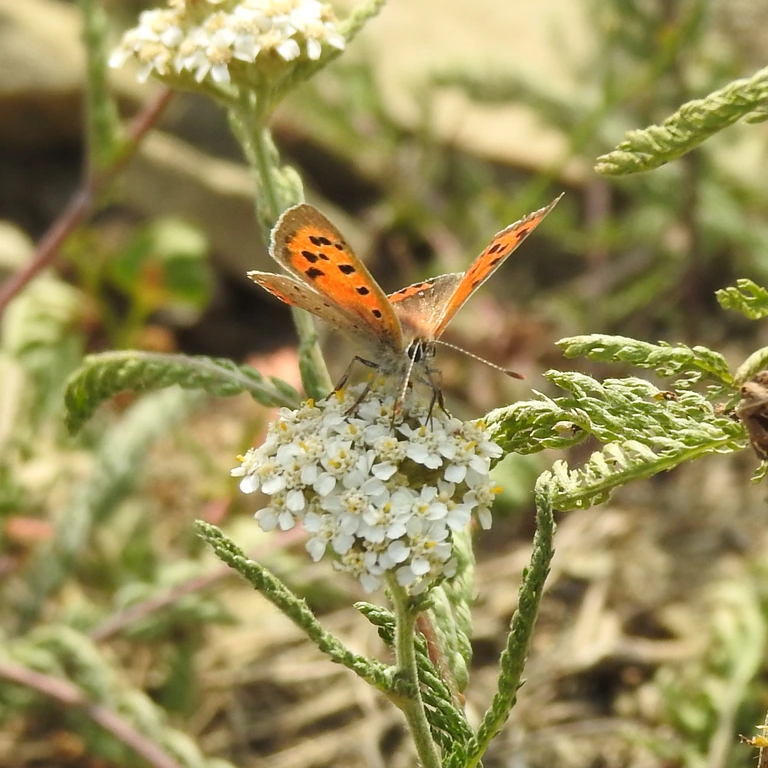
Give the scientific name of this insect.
Lycaena phlaeas
